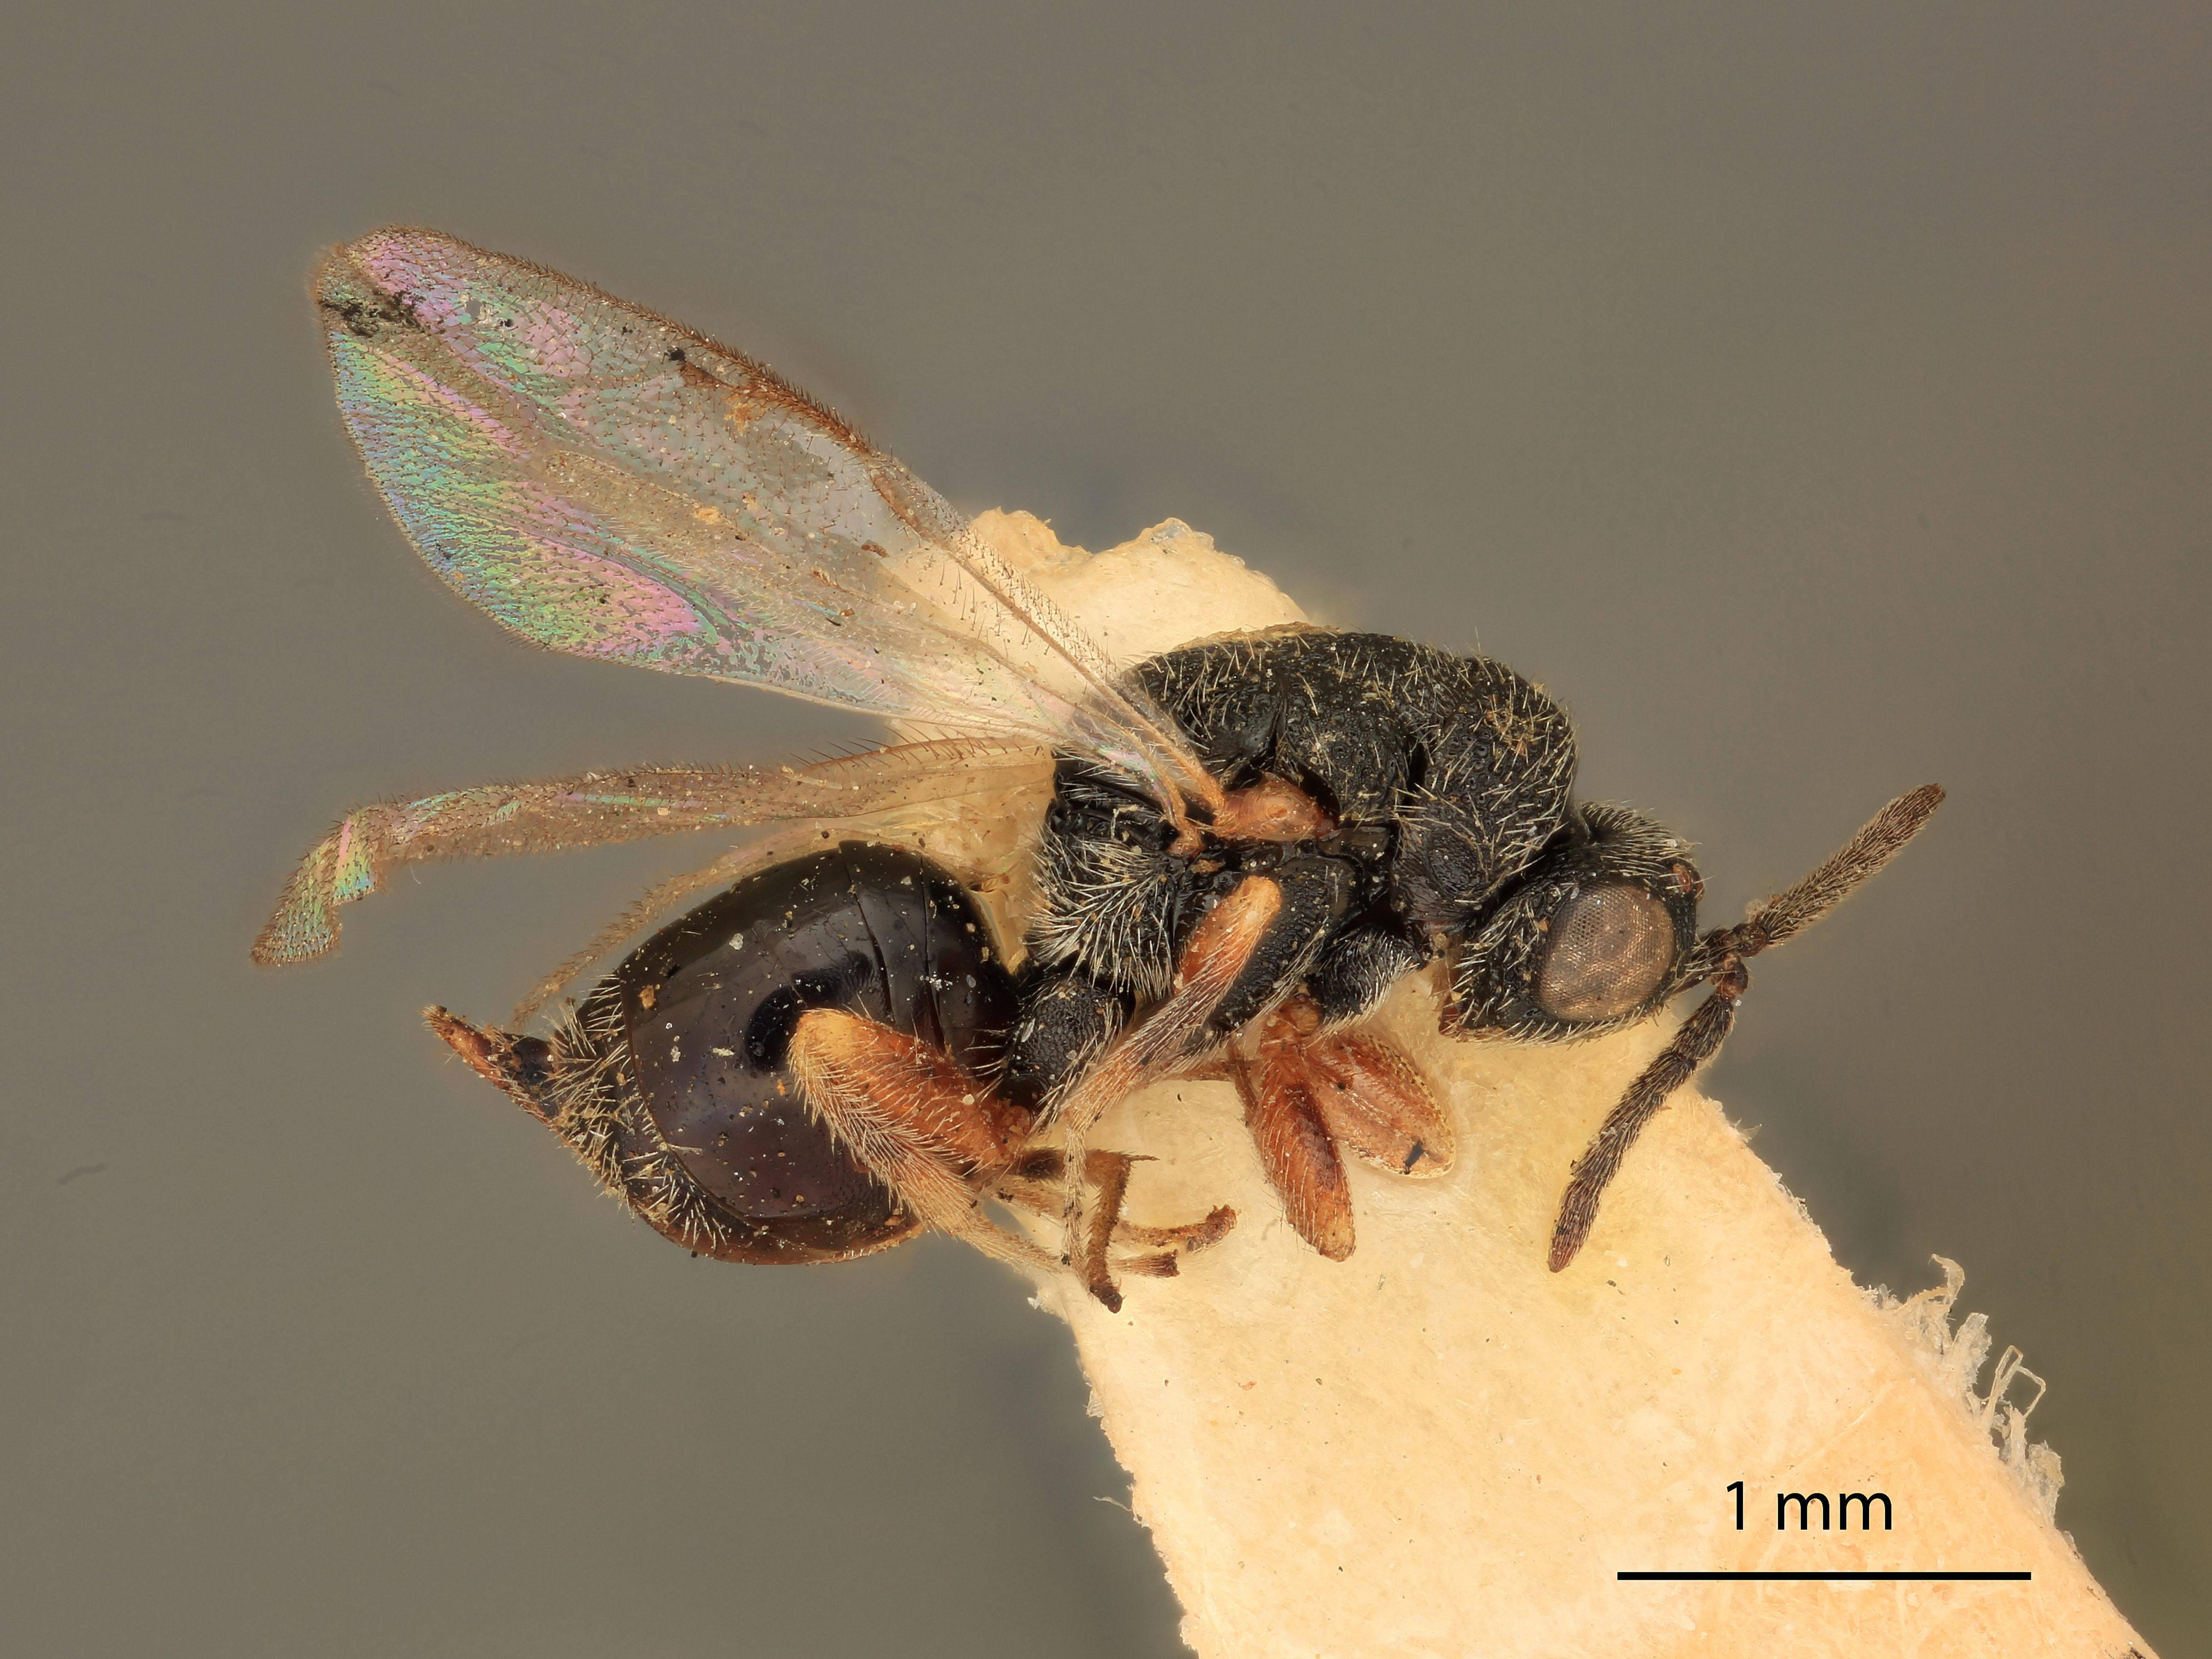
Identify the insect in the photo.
Eurytoma excellens
